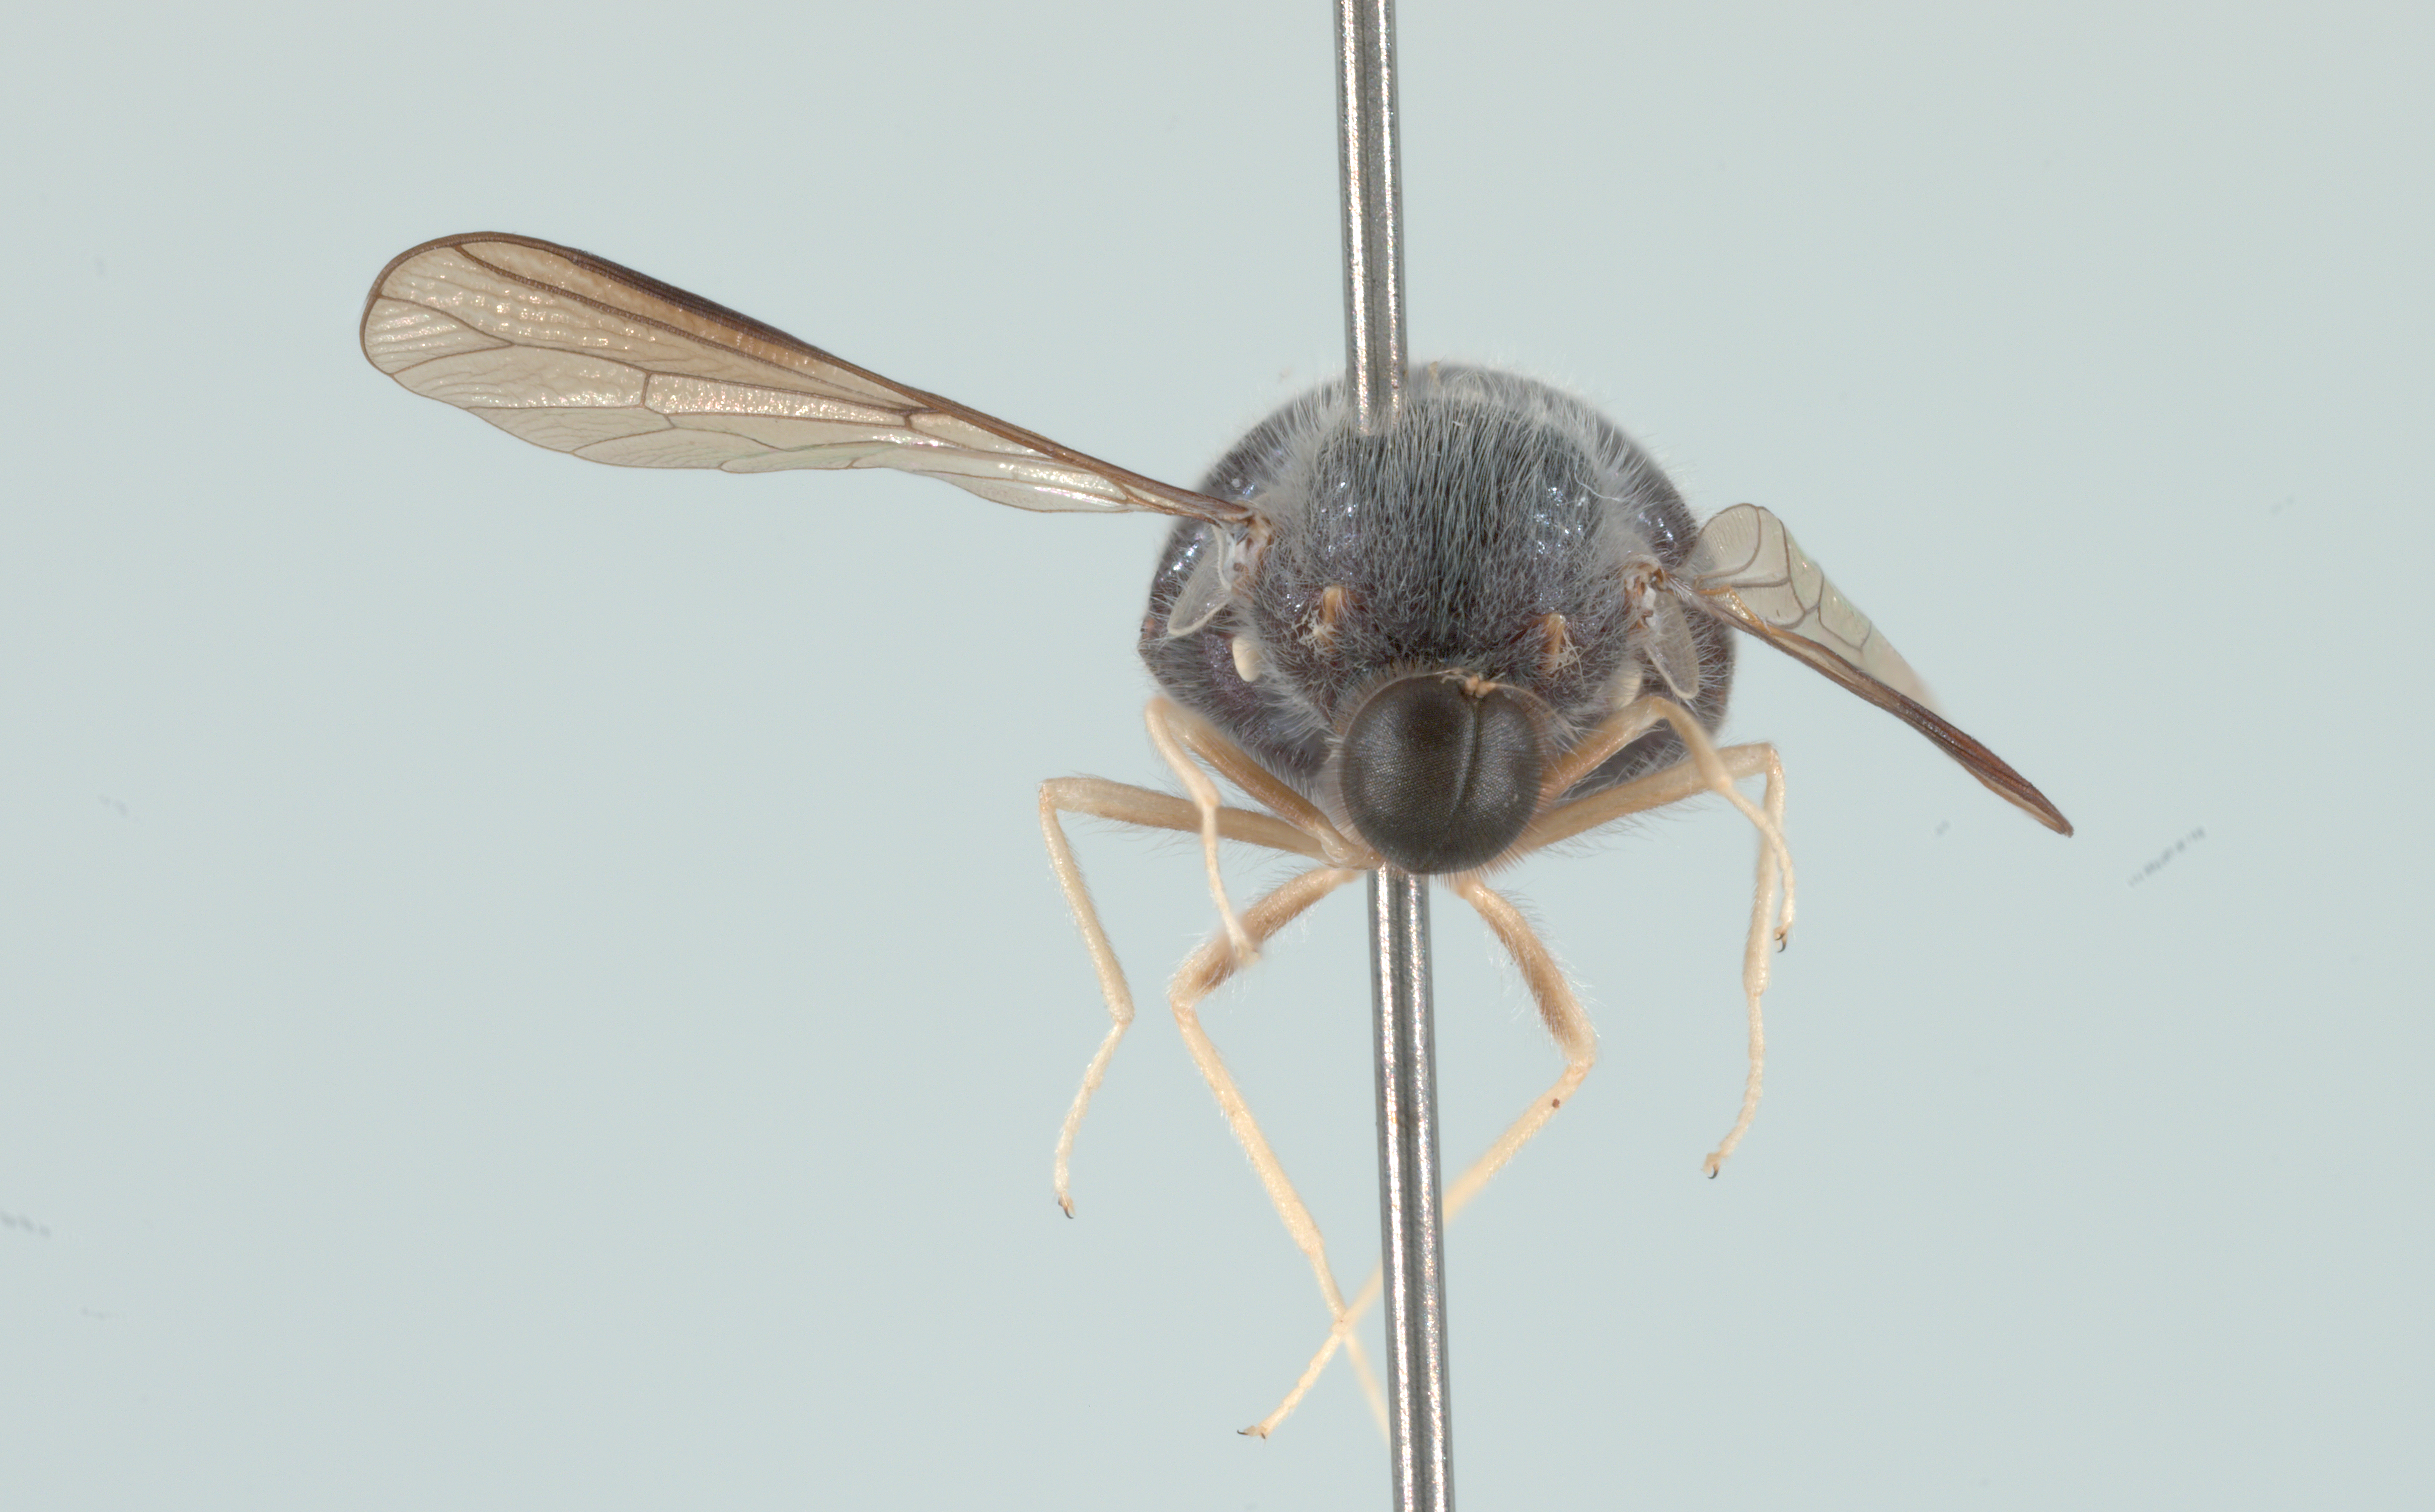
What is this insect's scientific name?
Turbopsebius sulphuripes
